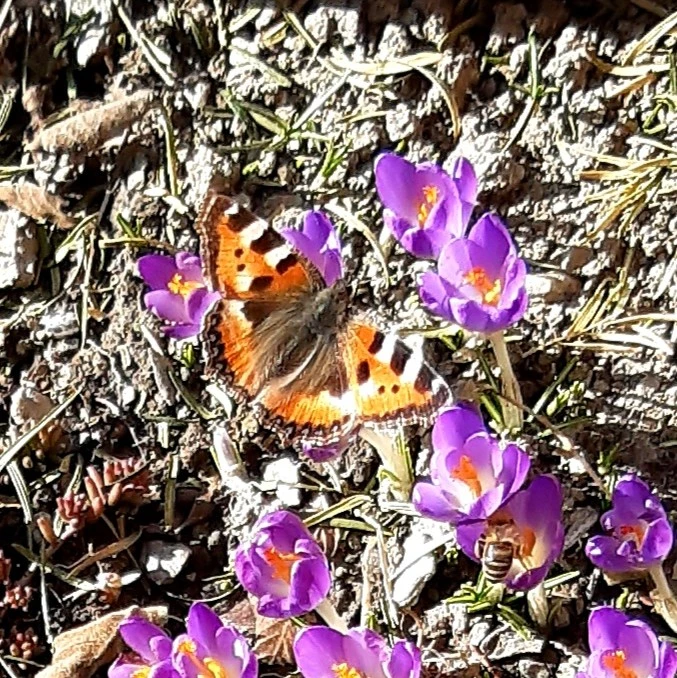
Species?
Aglais urticae
